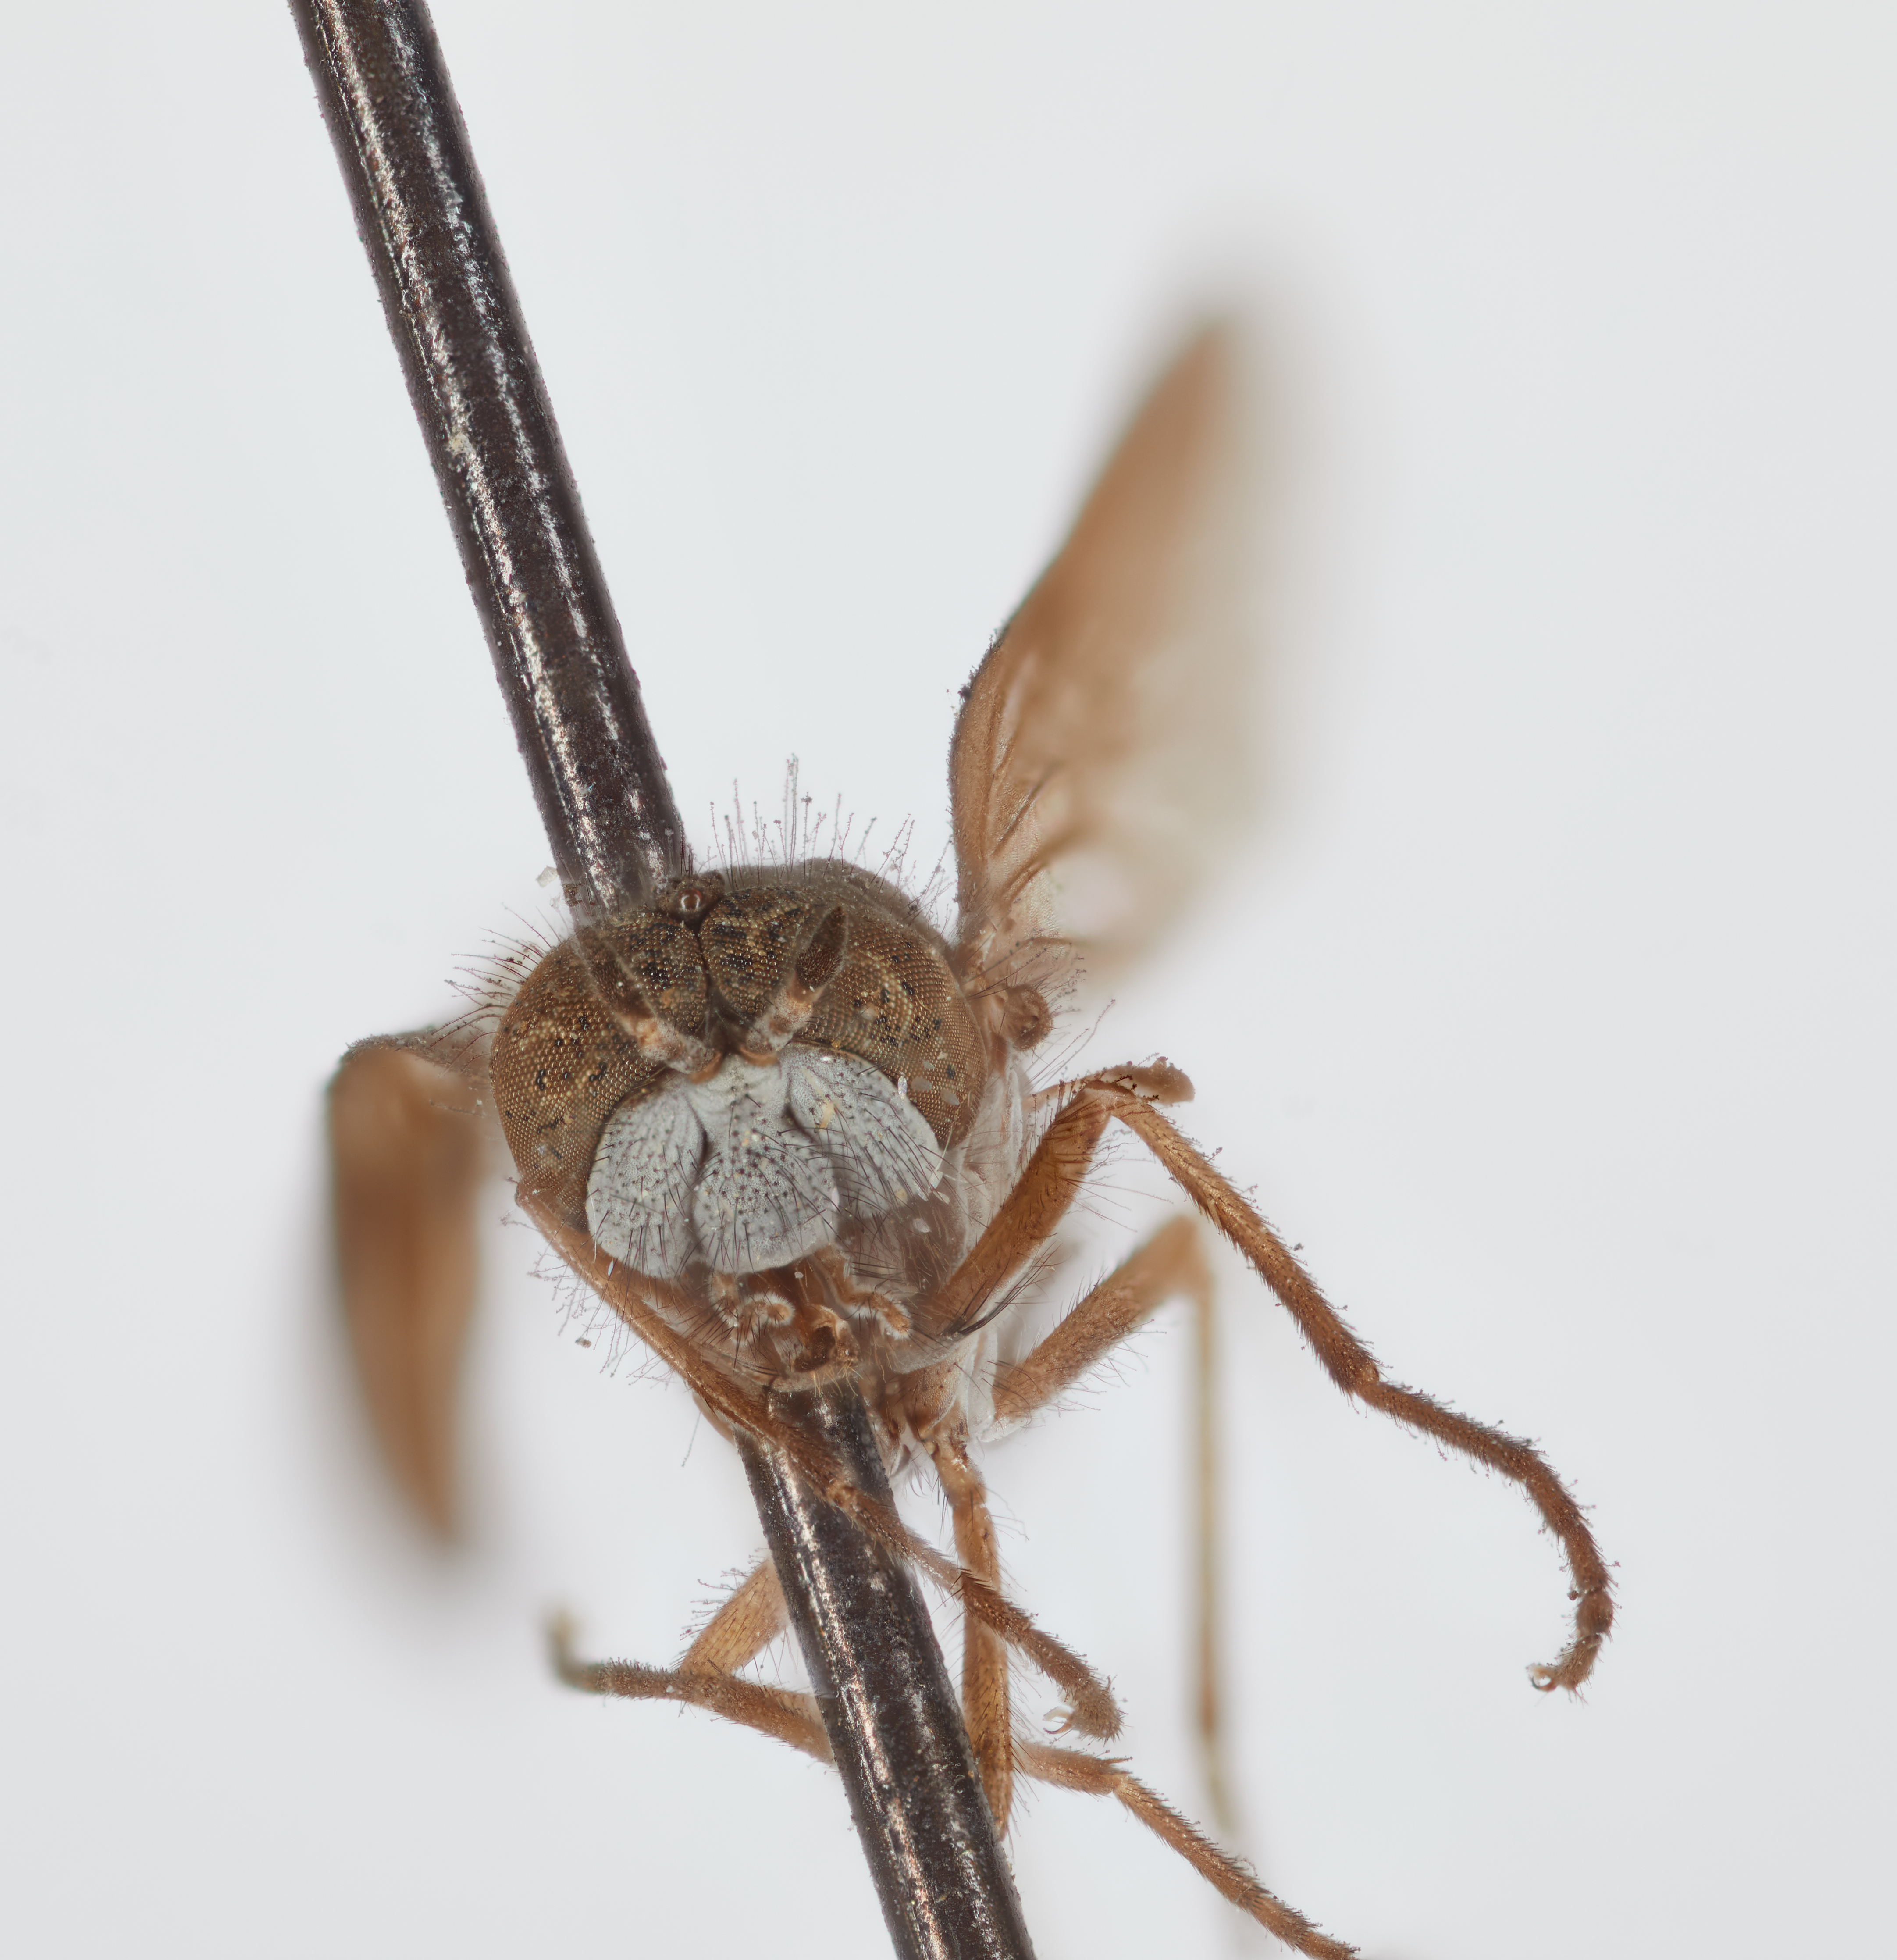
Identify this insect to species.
Glutops compactus
